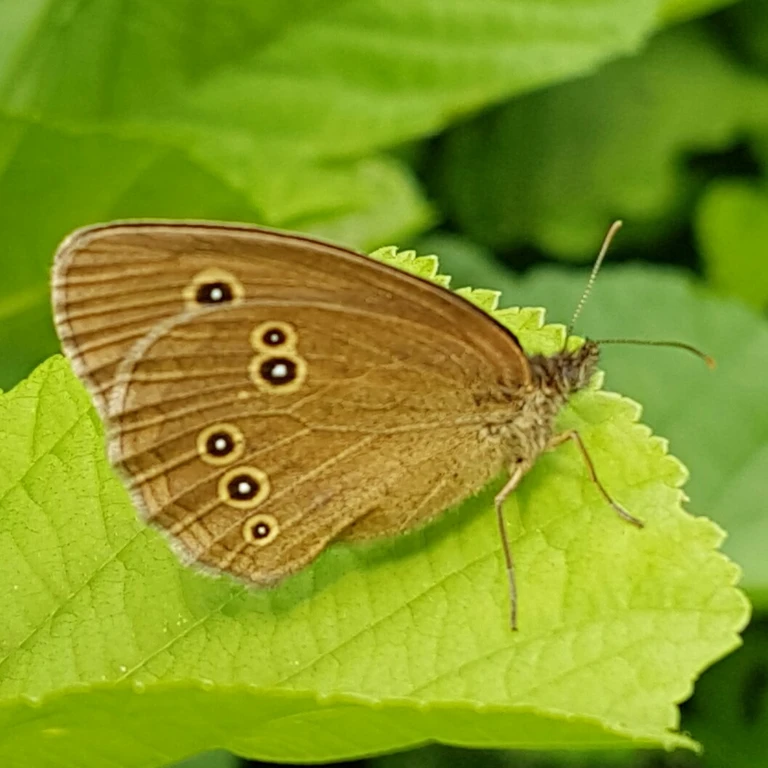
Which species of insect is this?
Aphantopus hyperantus
